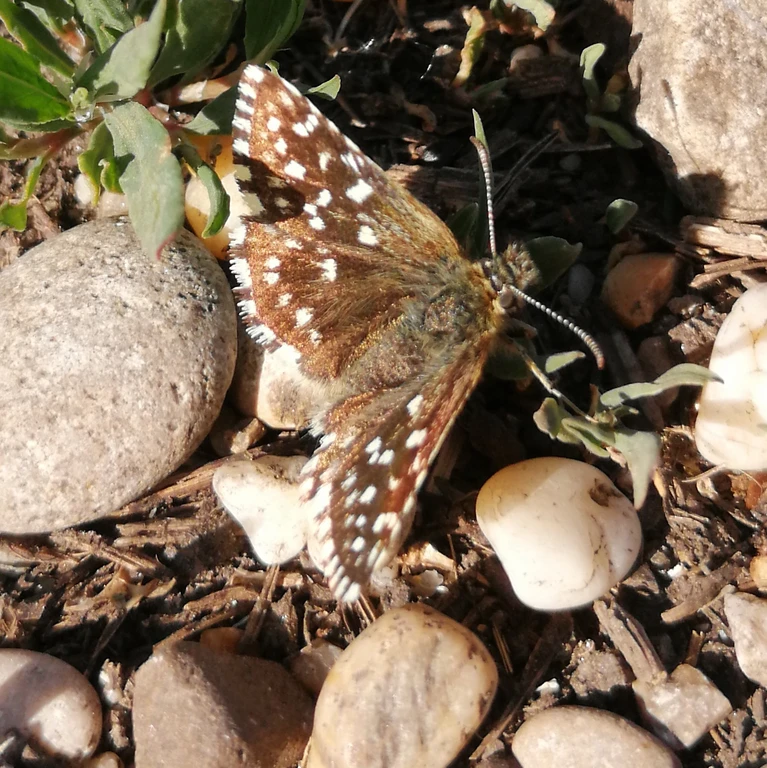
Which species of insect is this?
Pyrgus malvae
